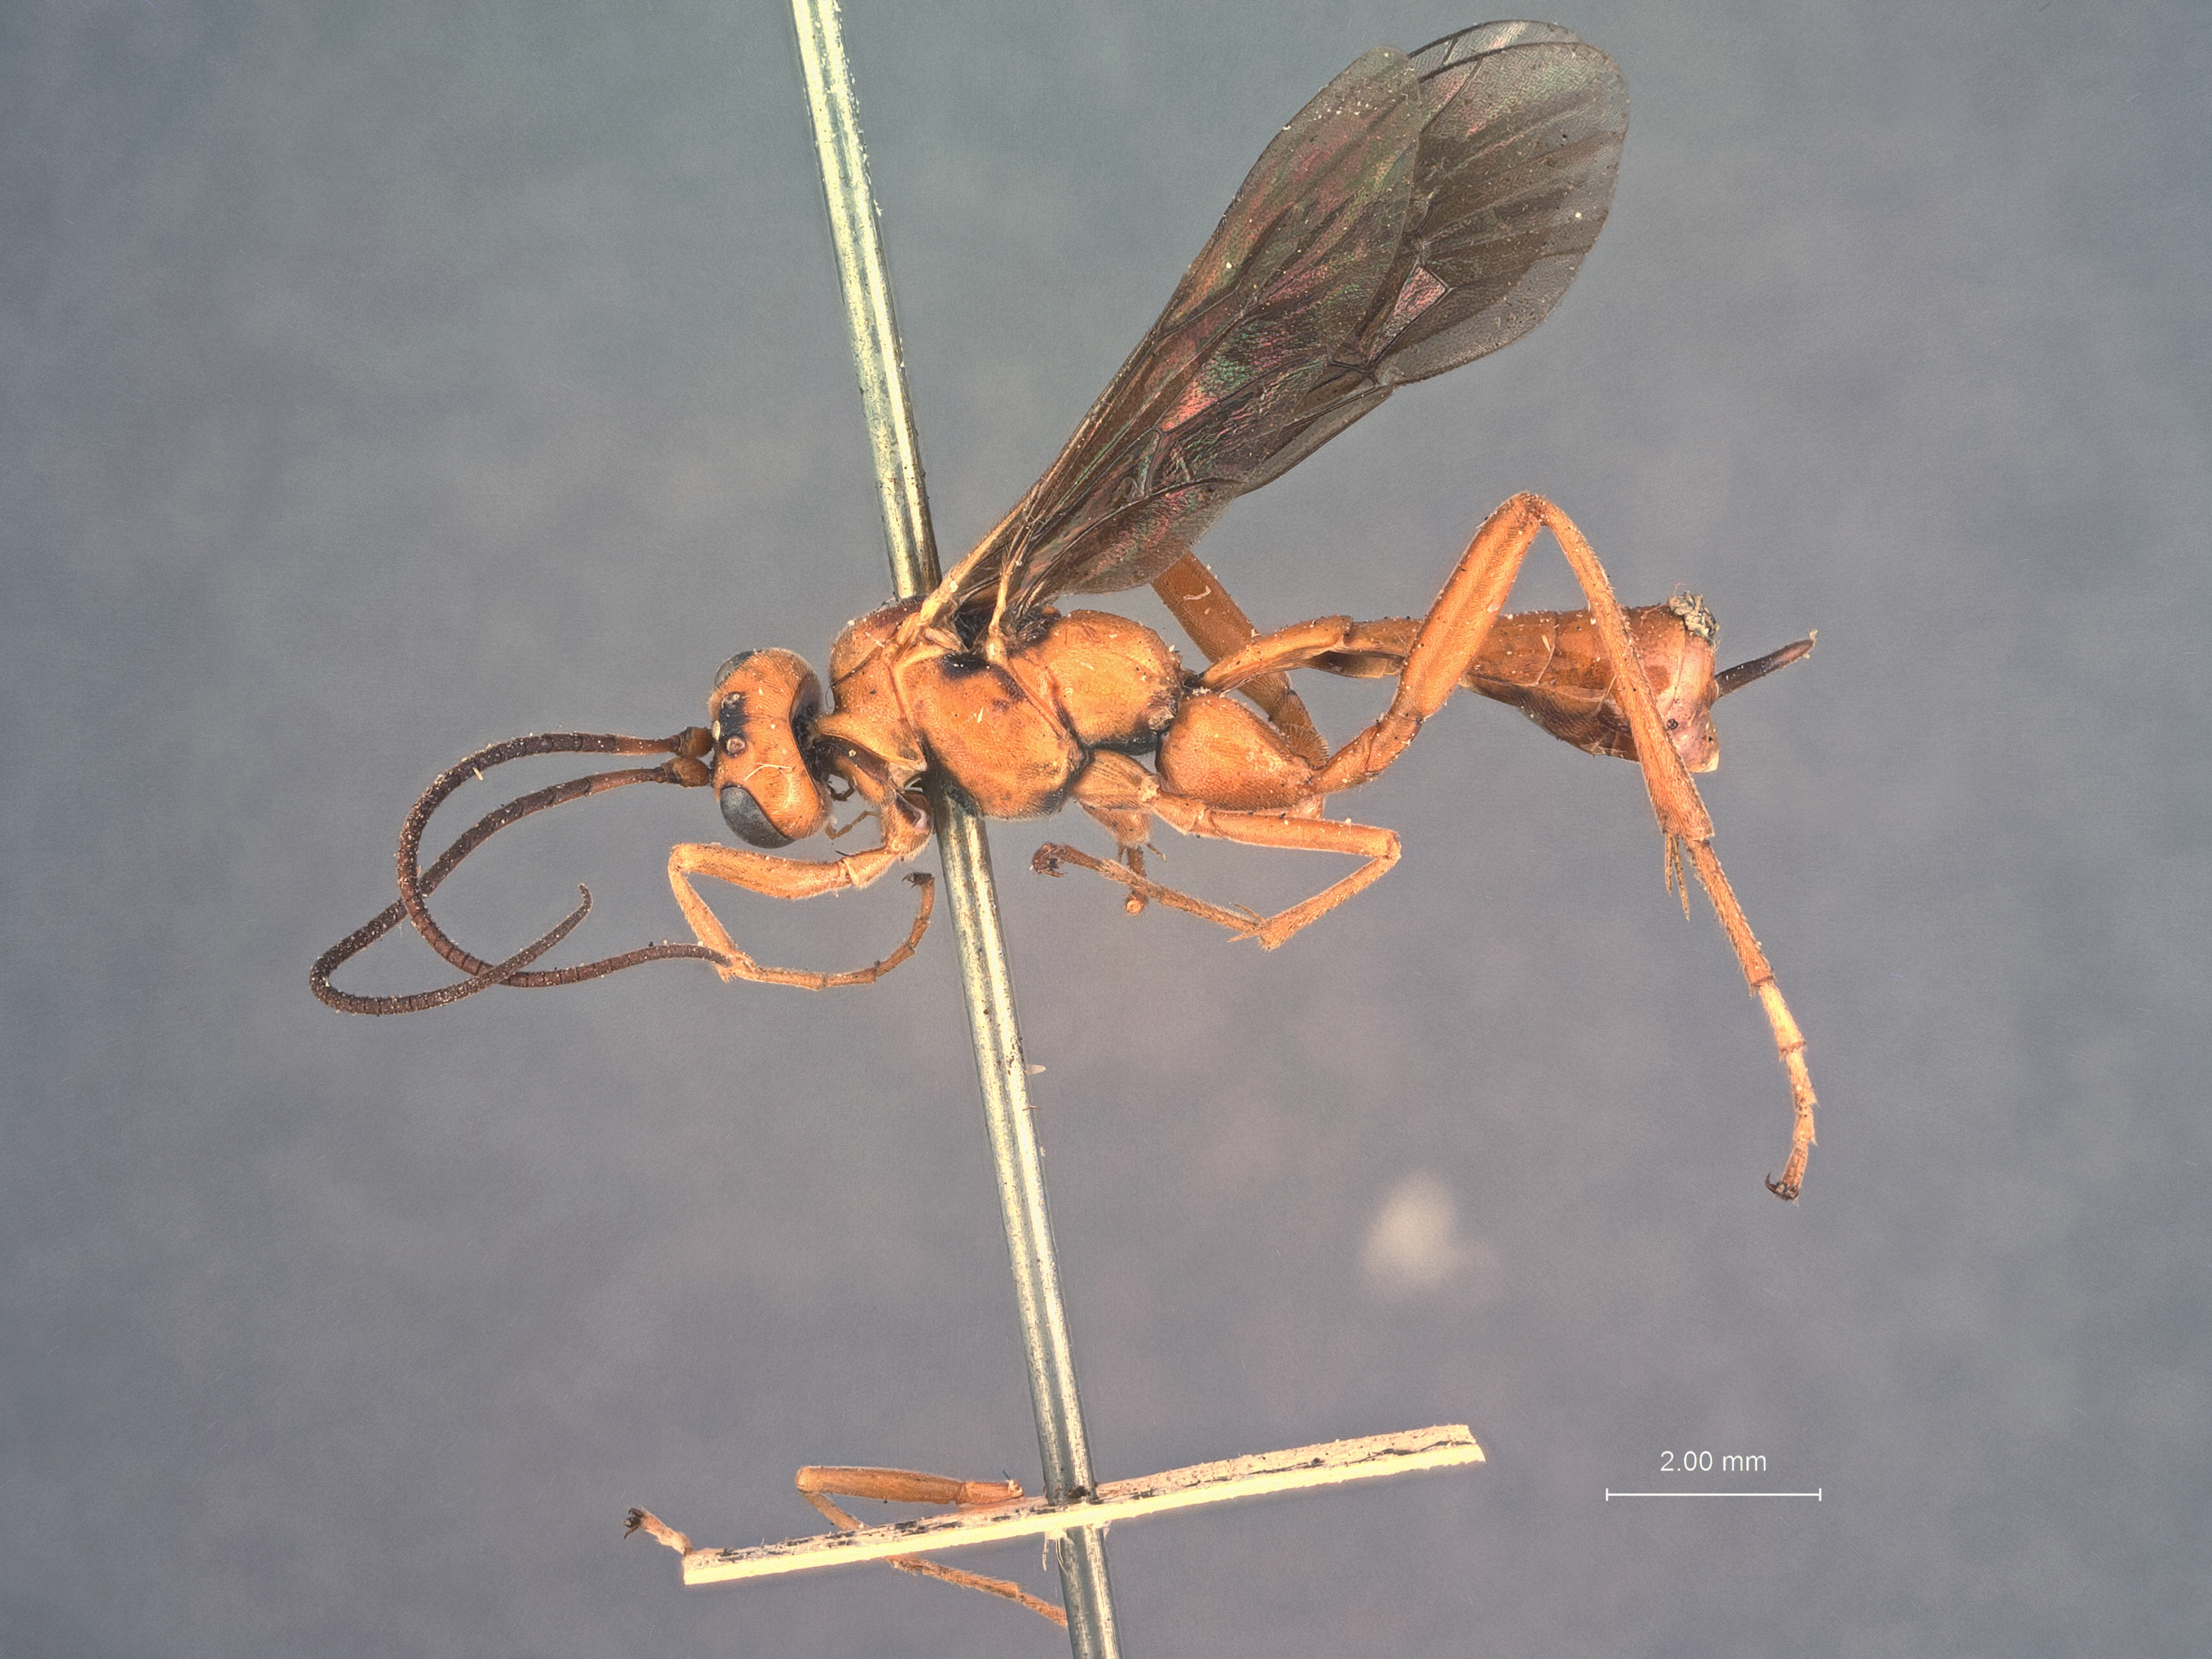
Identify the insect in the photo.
Exetastes propinquus
